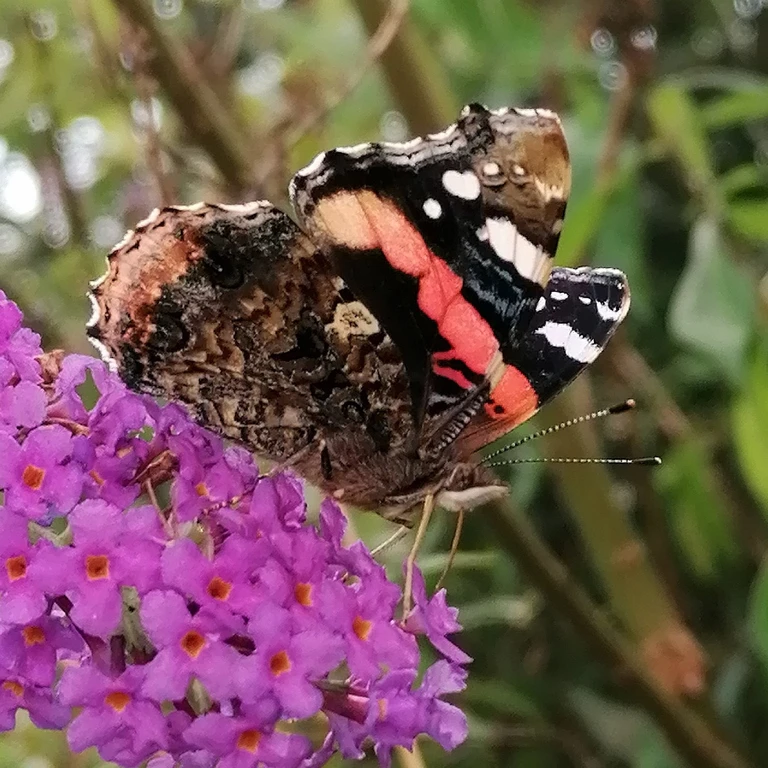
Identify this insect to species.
Vanessa atalanta
